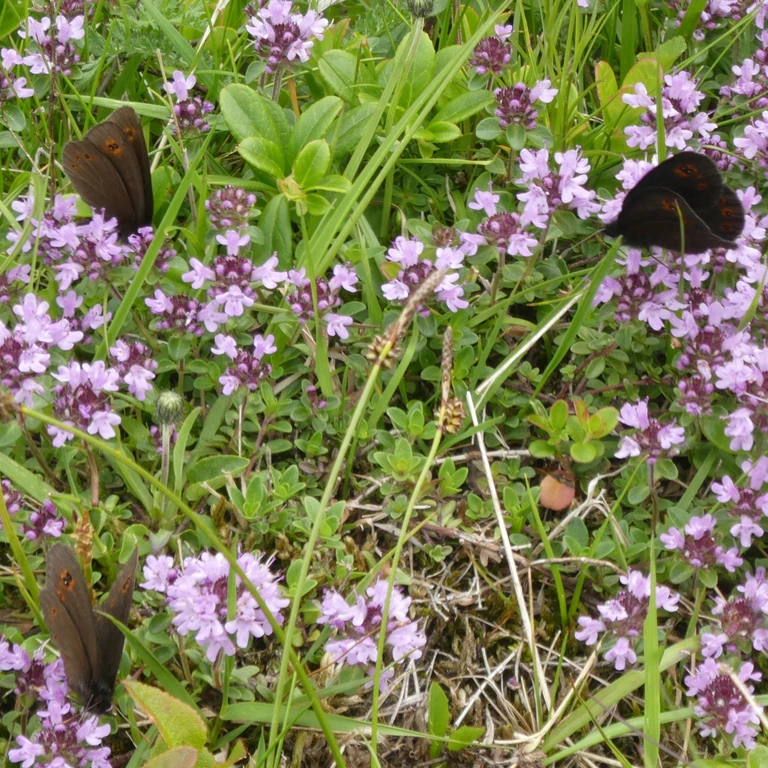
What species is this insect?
Erebia medusa
